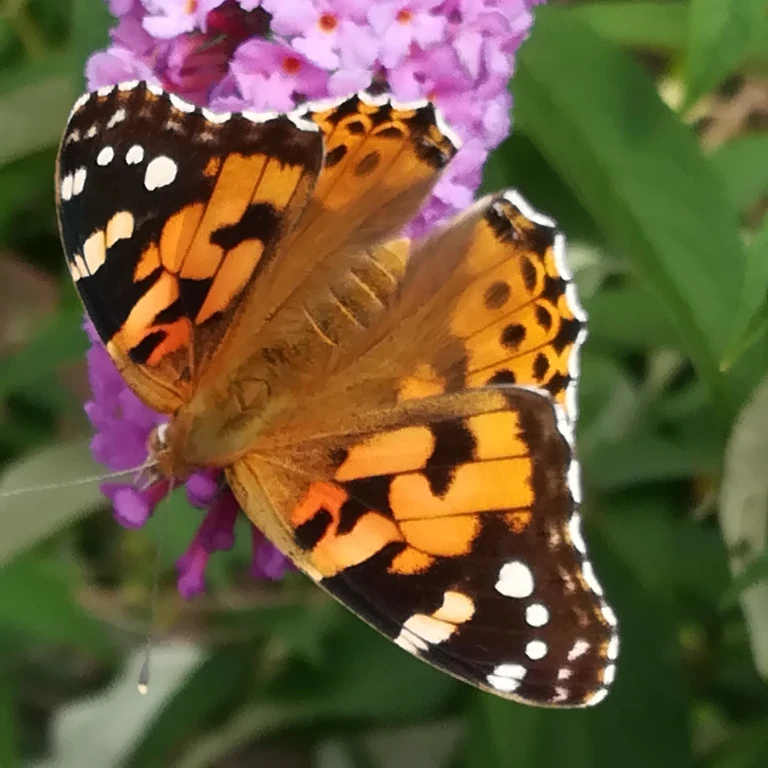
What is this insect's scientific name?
Vanessa cardui
